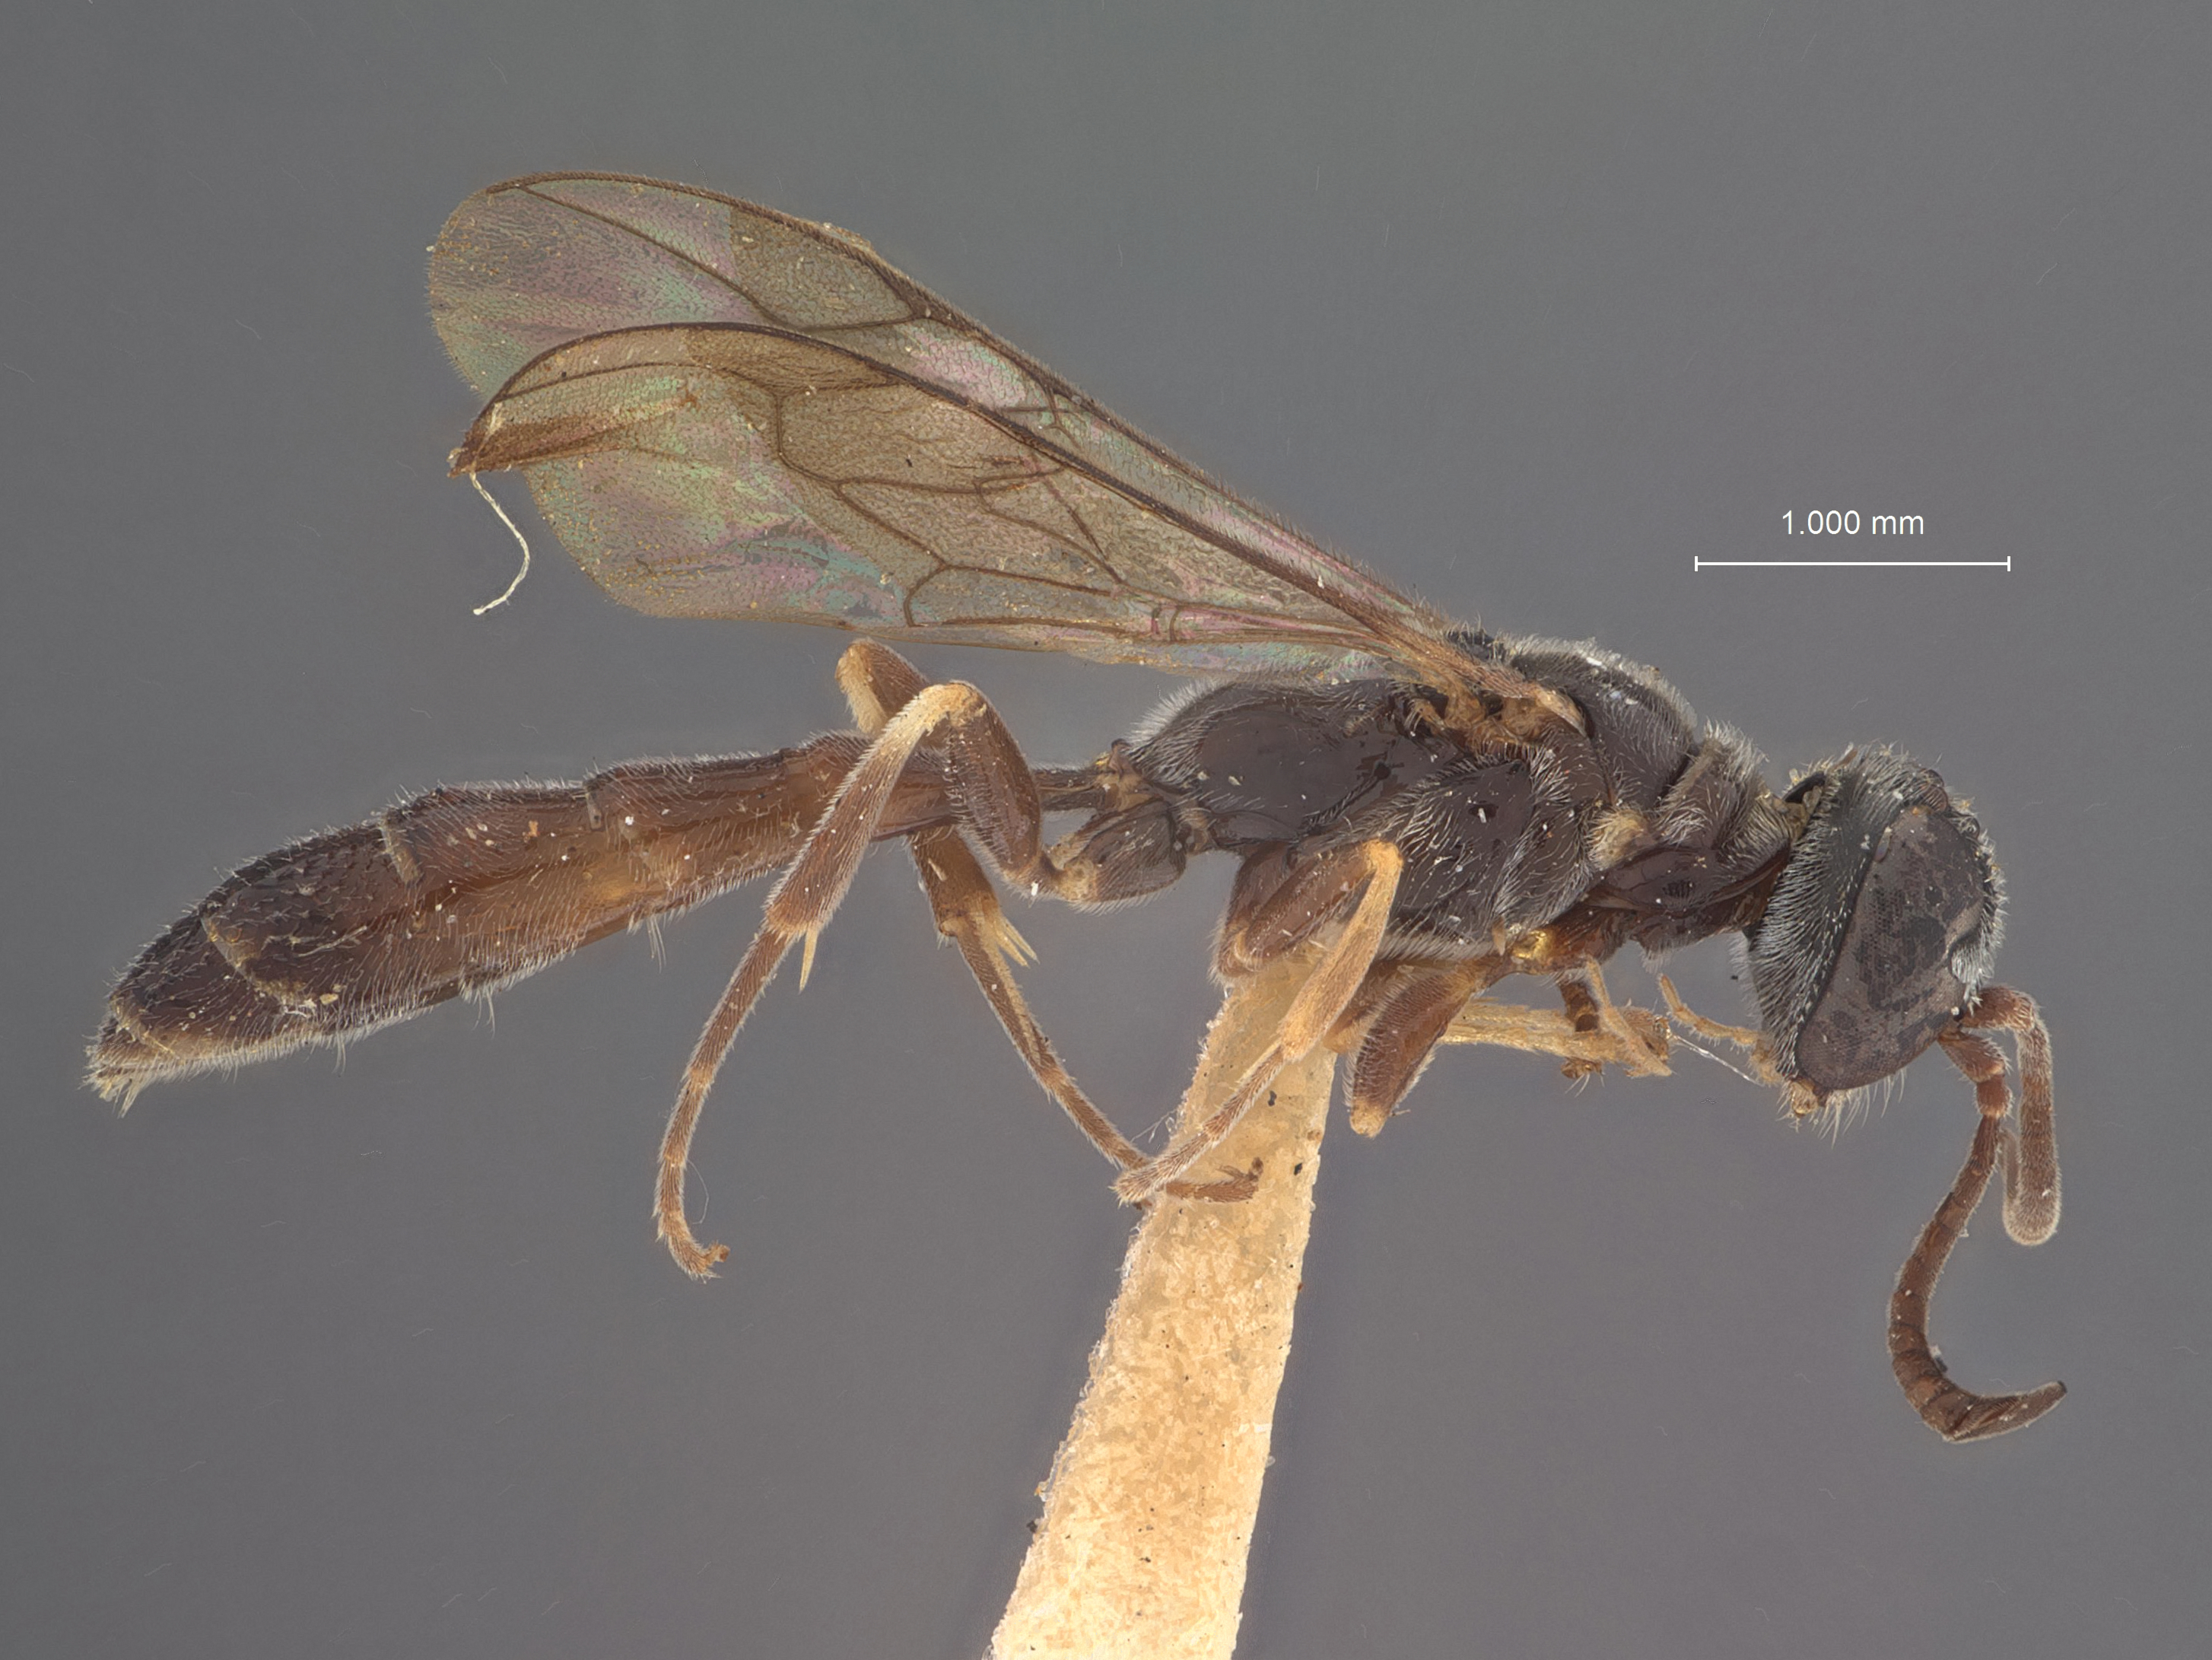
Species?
Trypoxylon urichi
